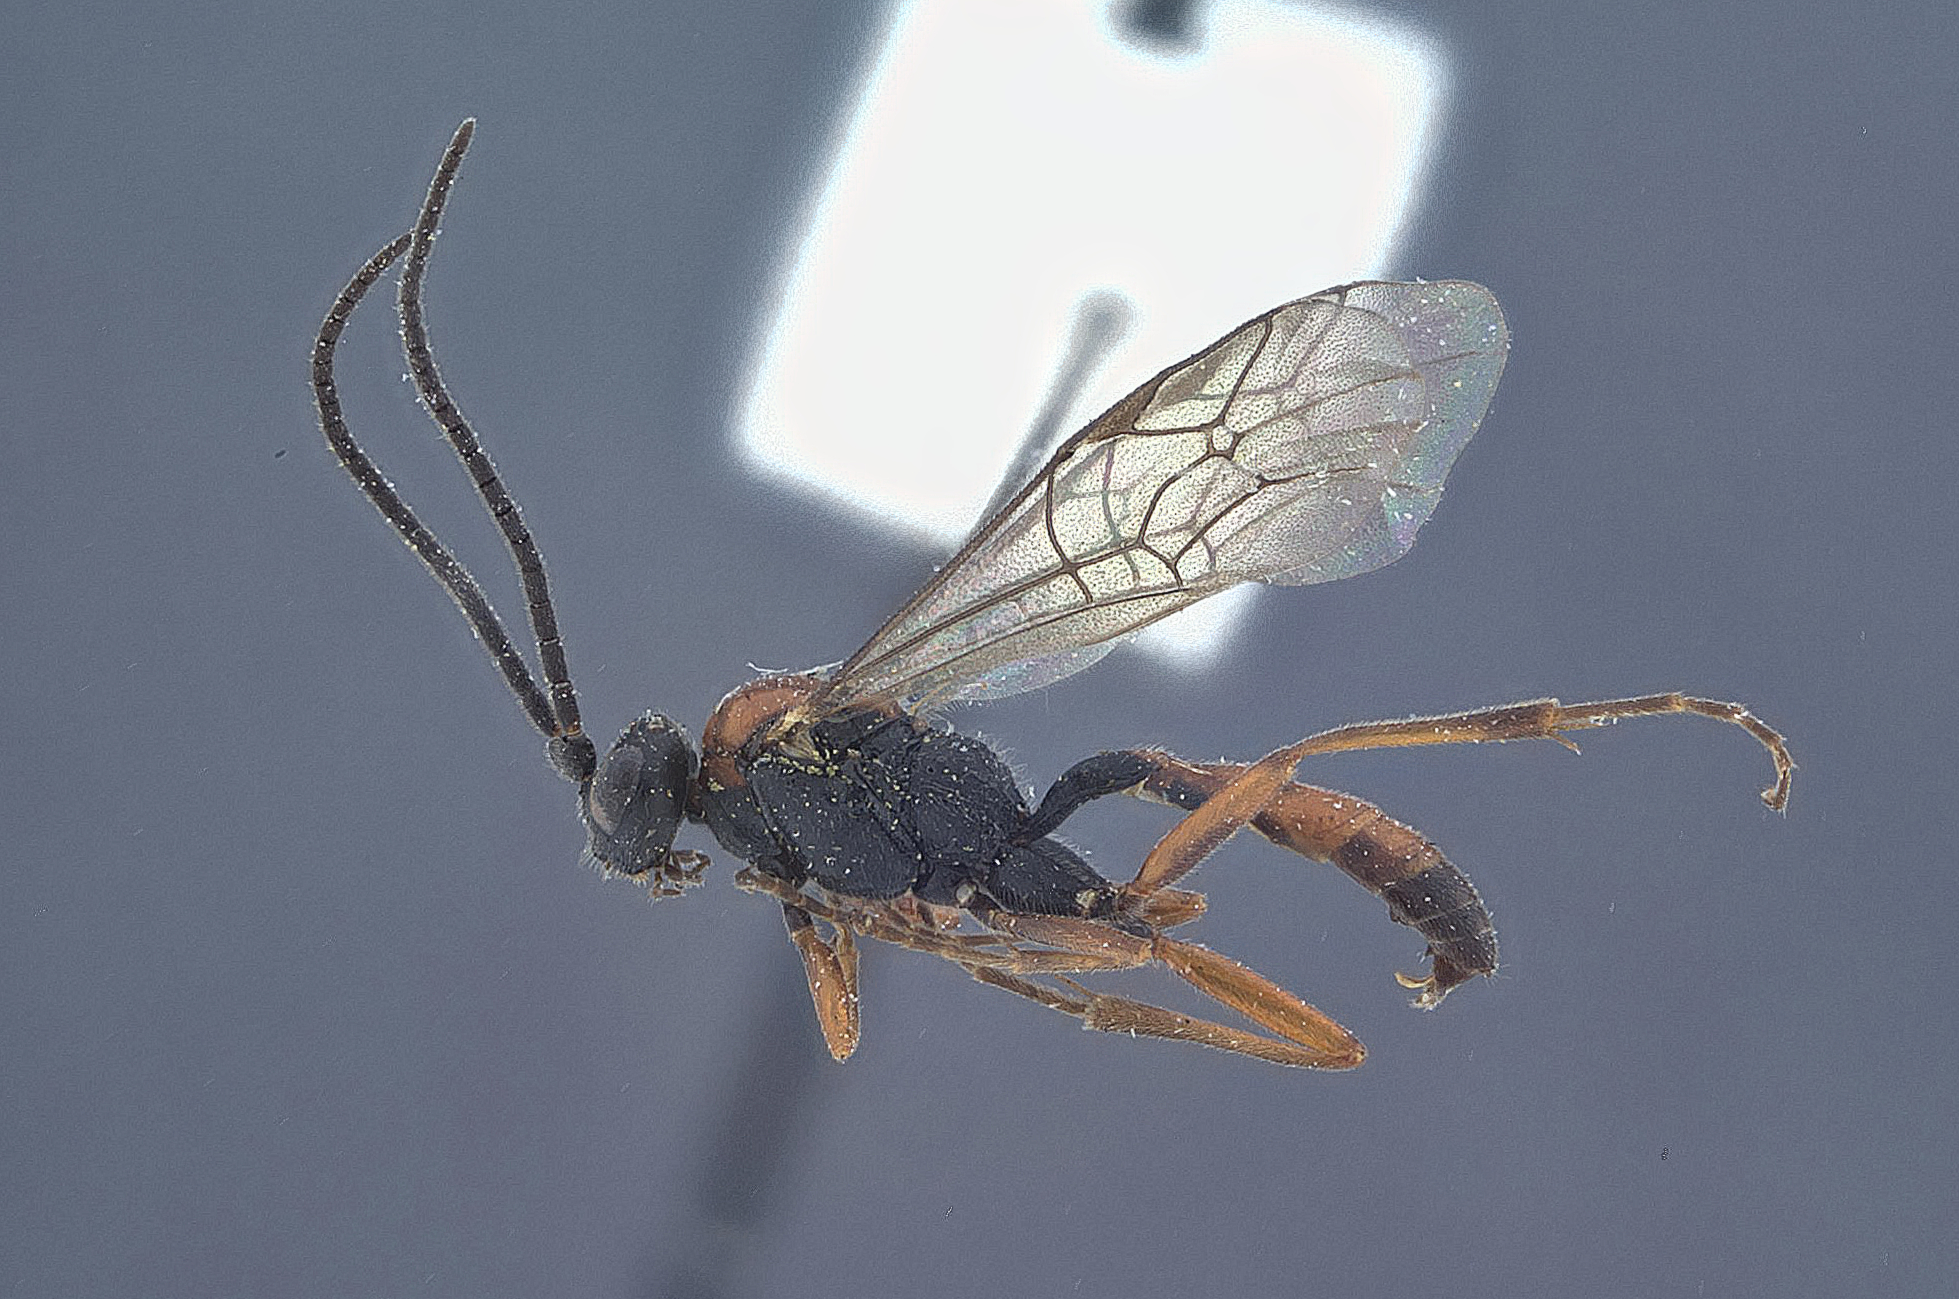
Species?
Opidnus rufinotum
